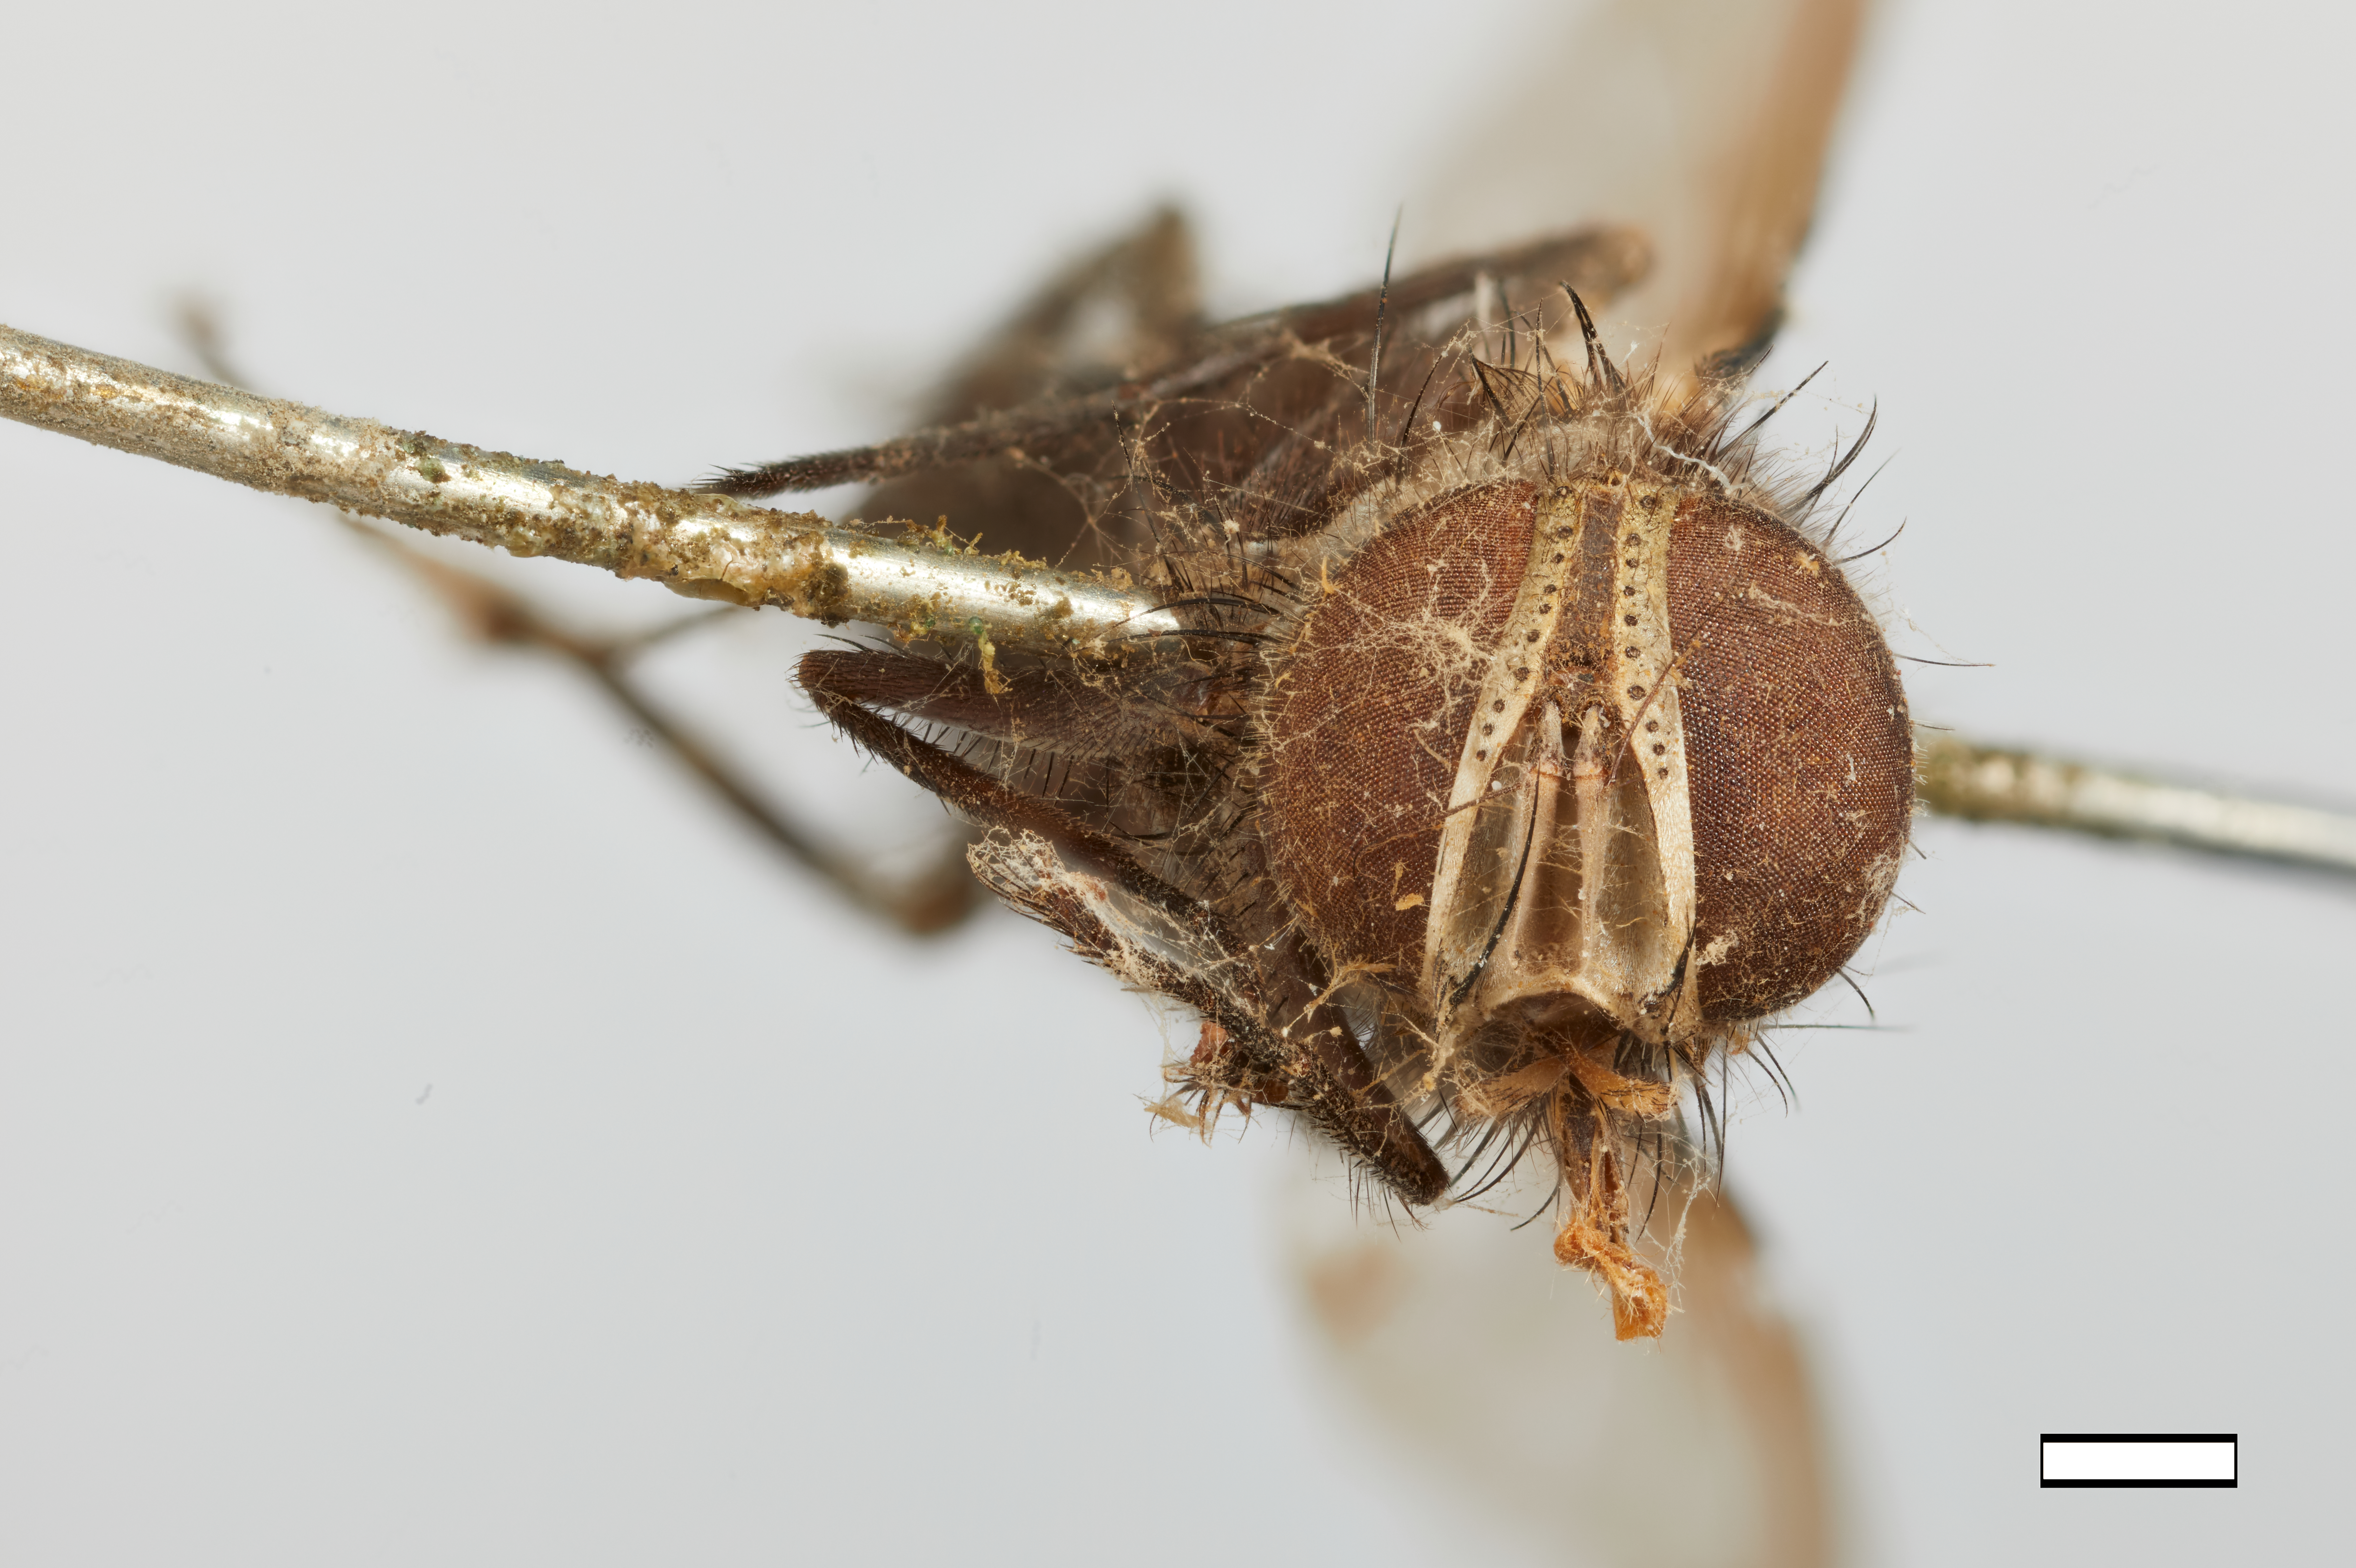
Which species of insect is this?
Eocarceliopsis bakeri
